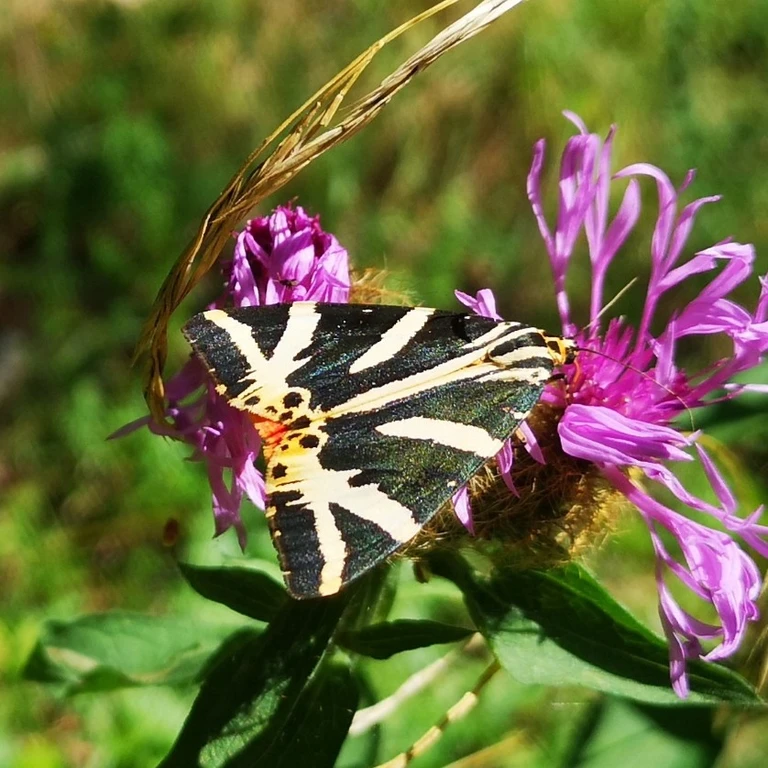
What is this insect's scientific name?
Euplagia quadripunctaria
